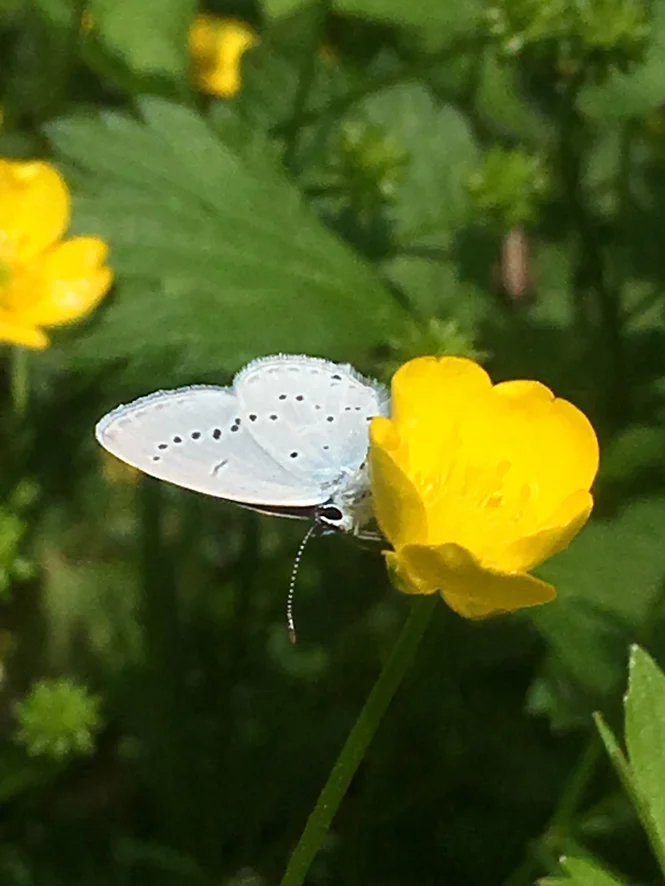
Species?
Cupido decolorata (also Elkalyce decolorata)
